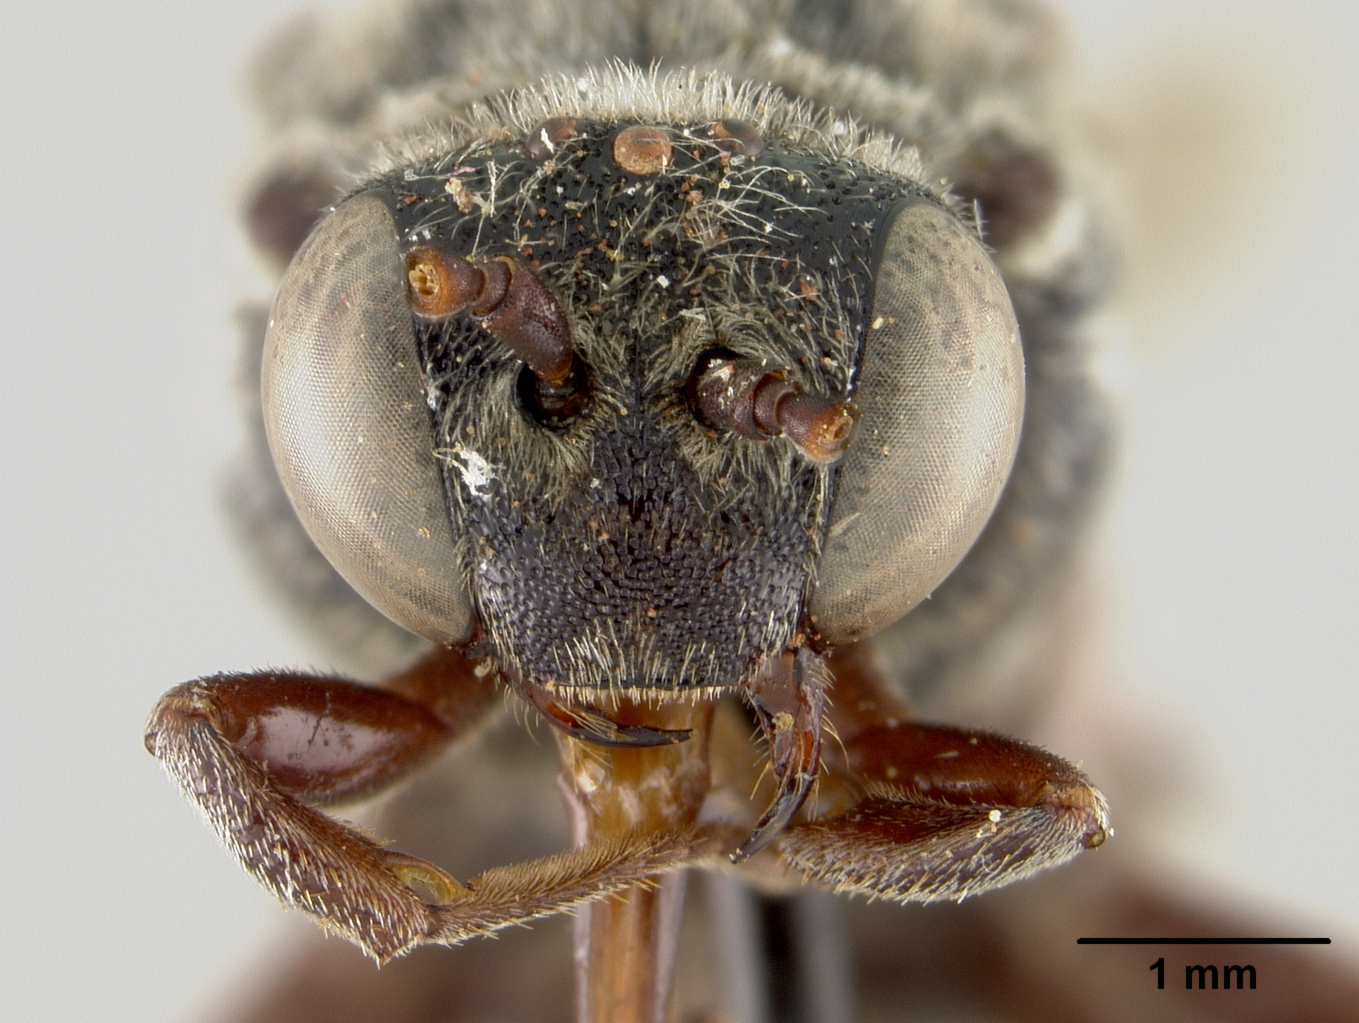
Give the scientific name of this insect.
Triepeolus nigrihirtus
